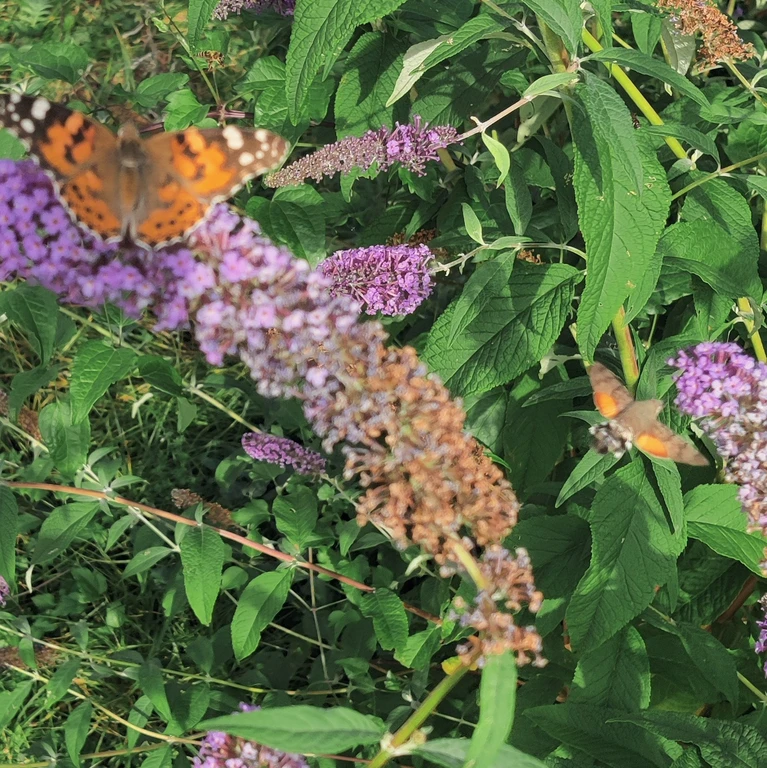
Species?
Macroglossum stellatarum
